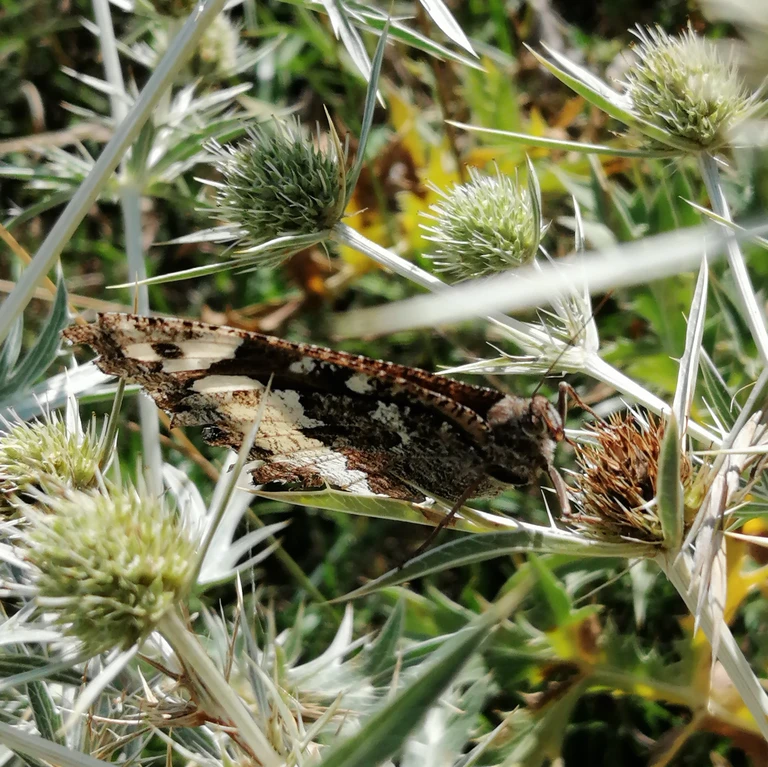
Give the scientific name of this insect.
Brintesia circe
